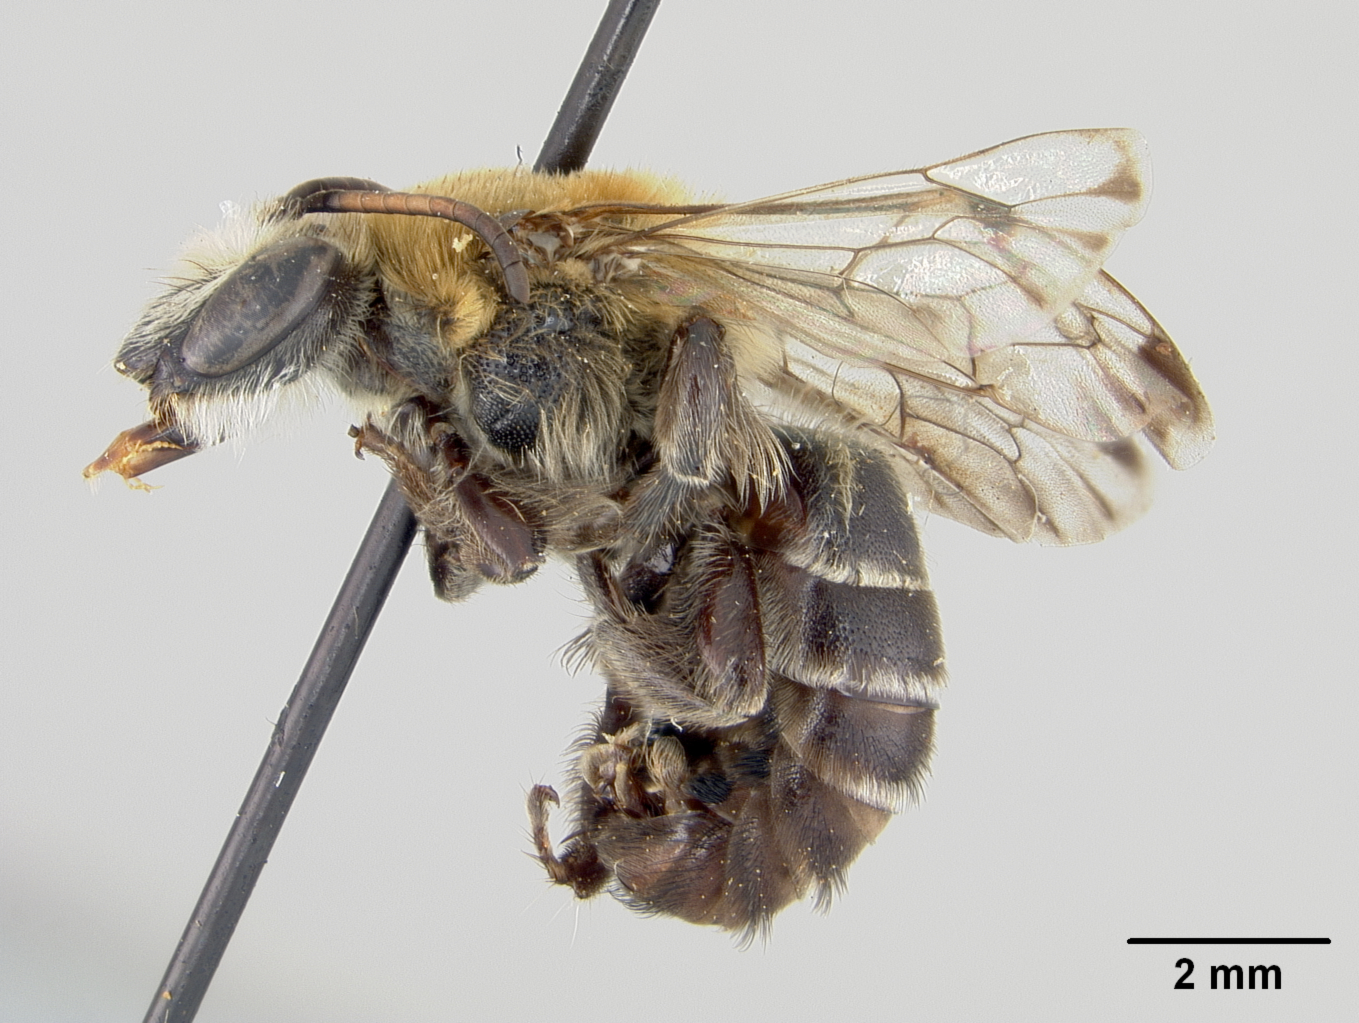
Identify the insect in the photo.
Colletes spiloptera
